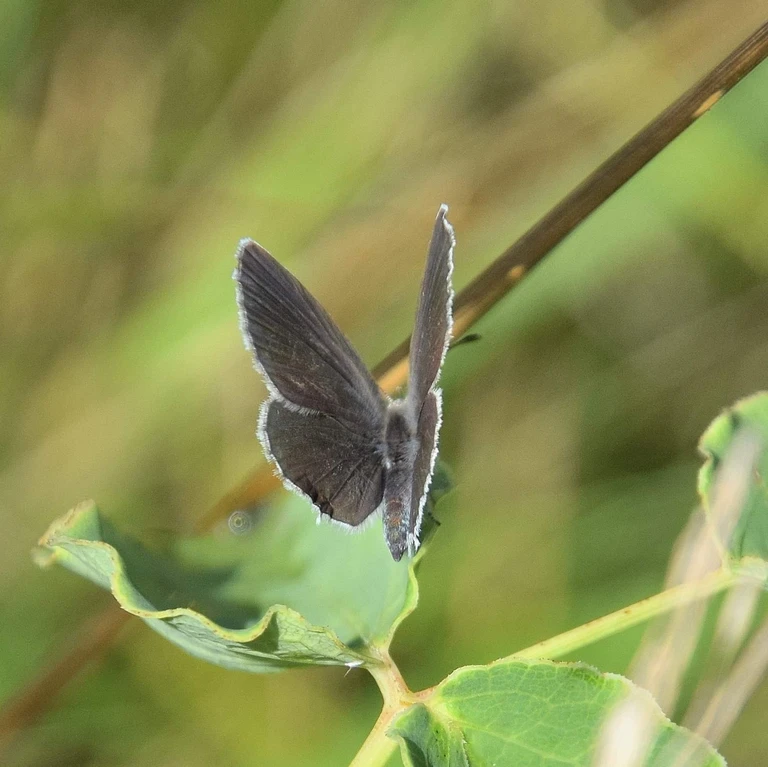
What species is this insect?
Cupido argiades (also Elkalyce argiades)
